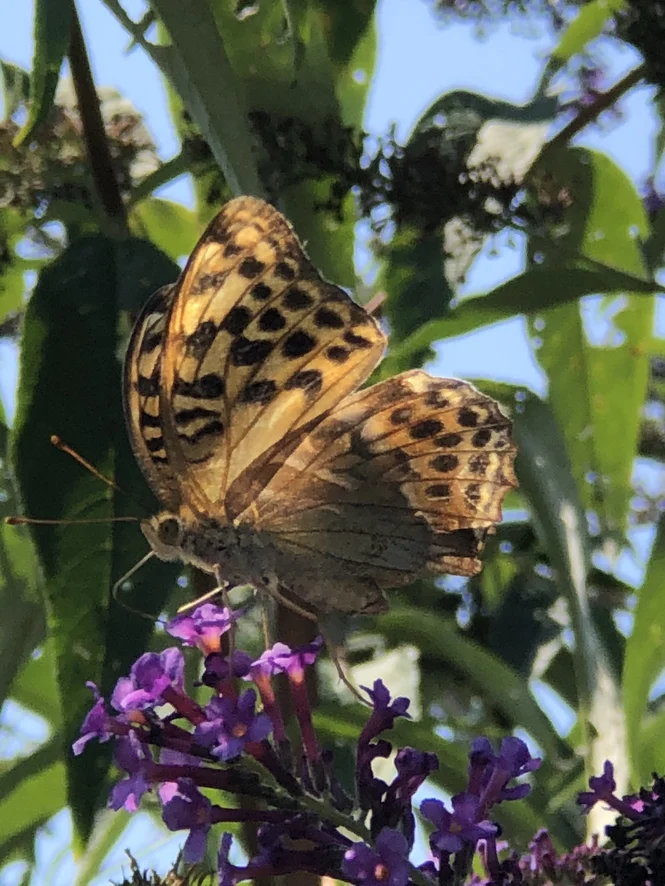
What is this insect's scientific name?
Argynnis paphia
